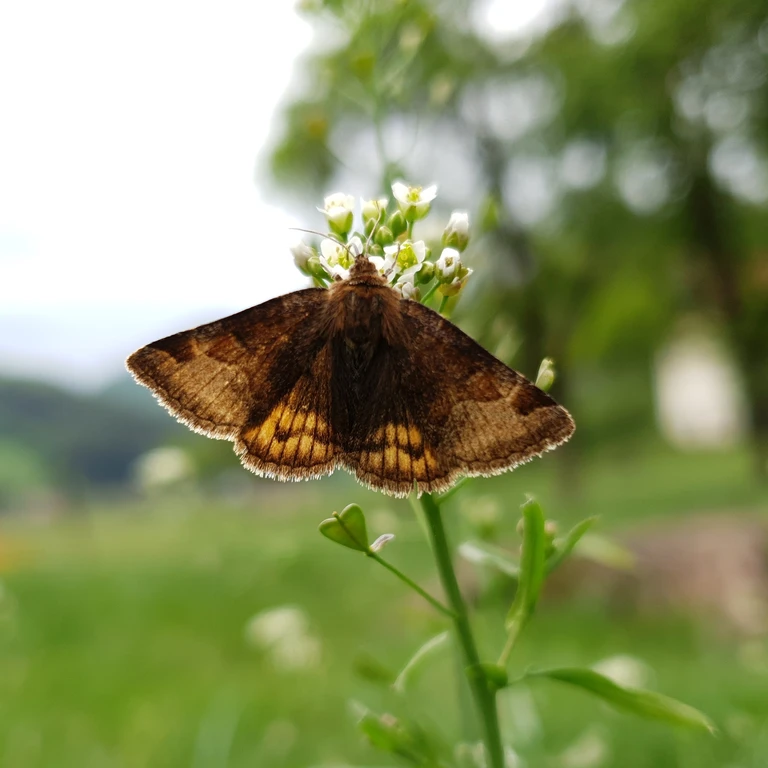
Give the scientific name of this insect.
Euclidia glyphica
